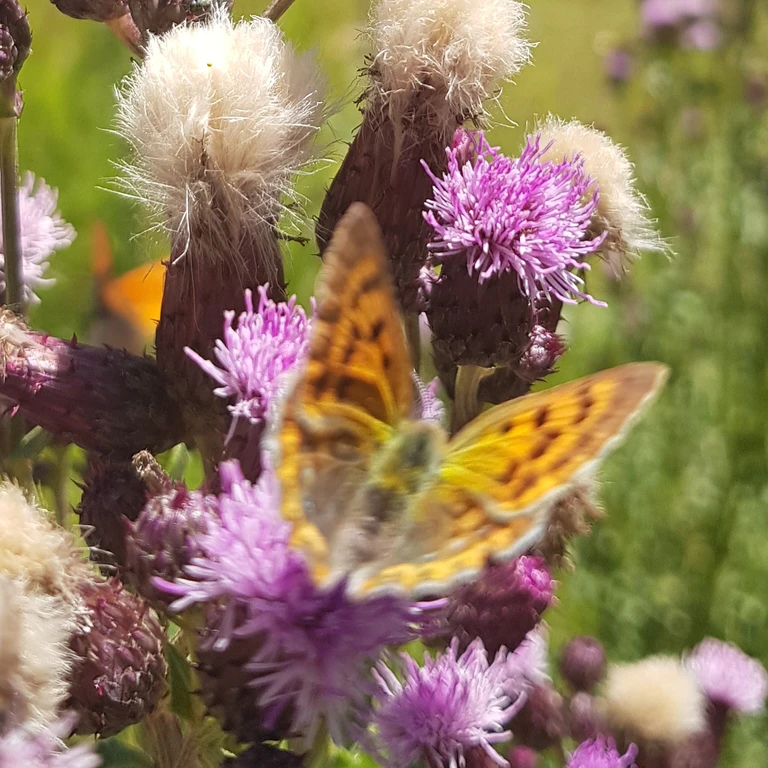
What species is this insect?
Lycaena virgaureae
